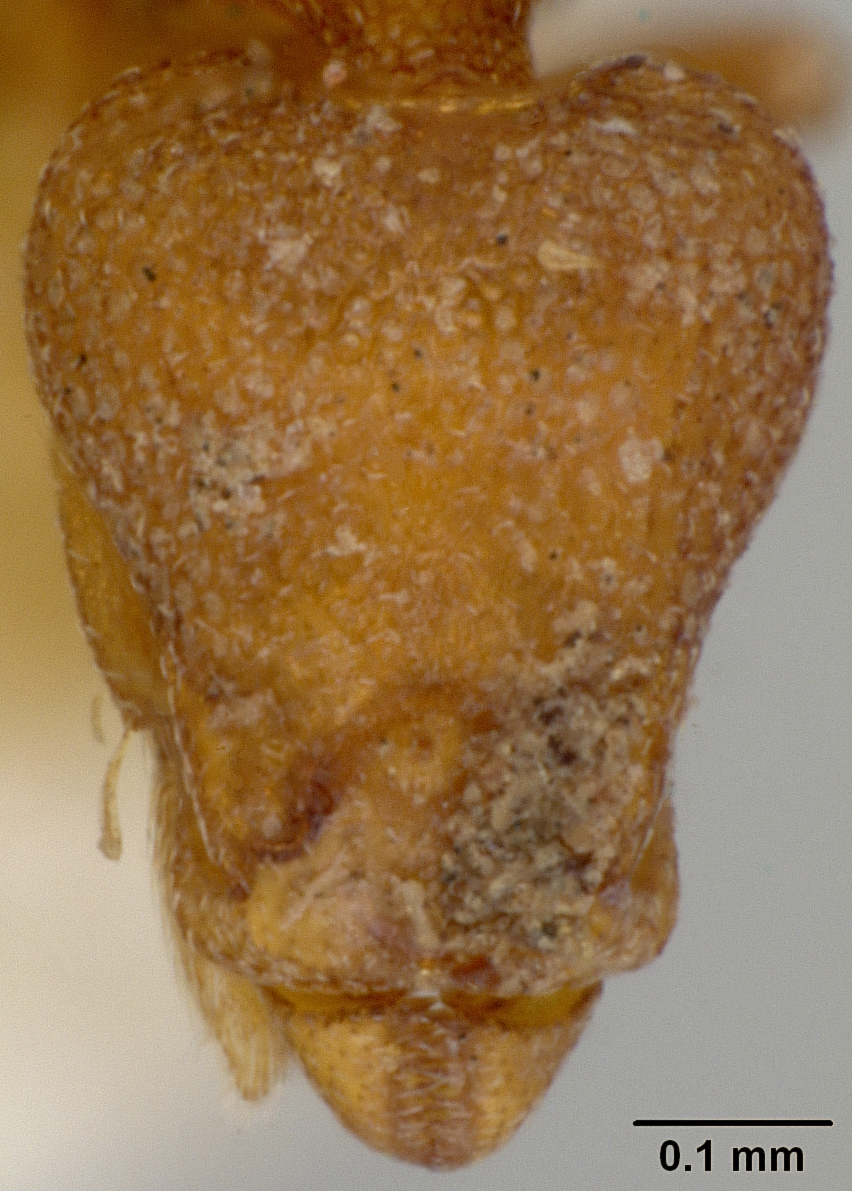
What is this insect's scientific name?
Strumigenys vitiensis
